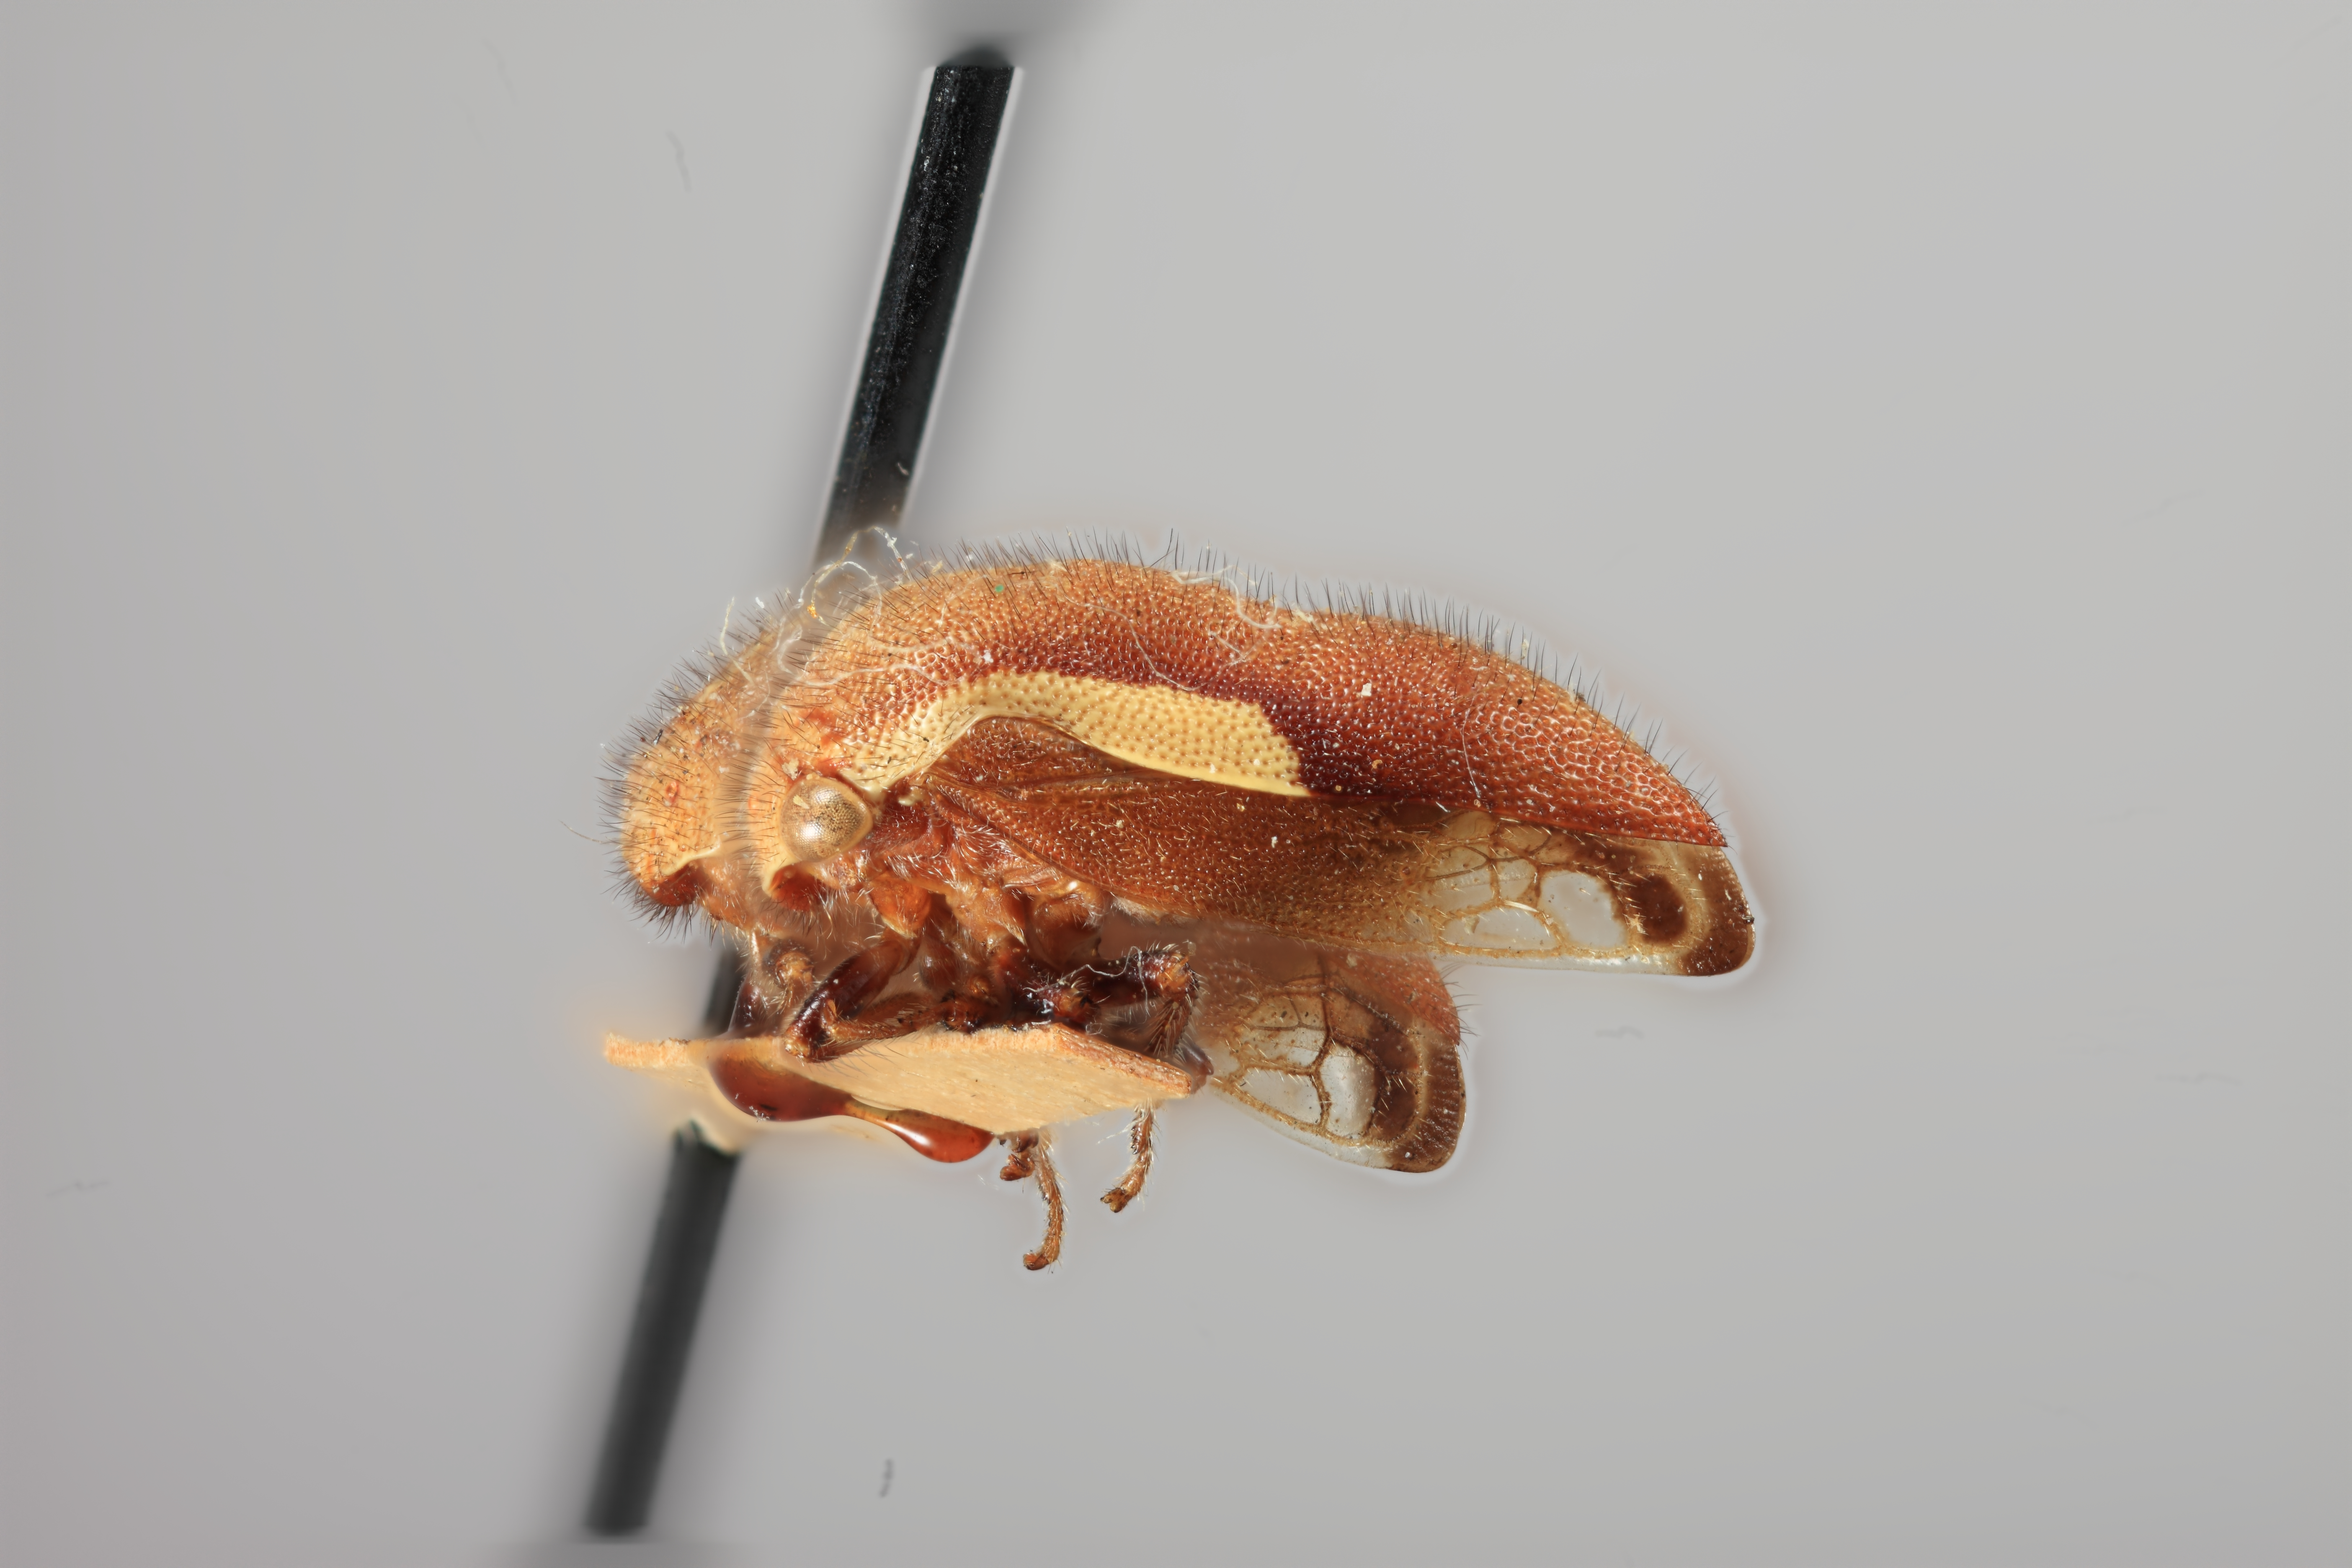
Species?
Ophiderma stonei
